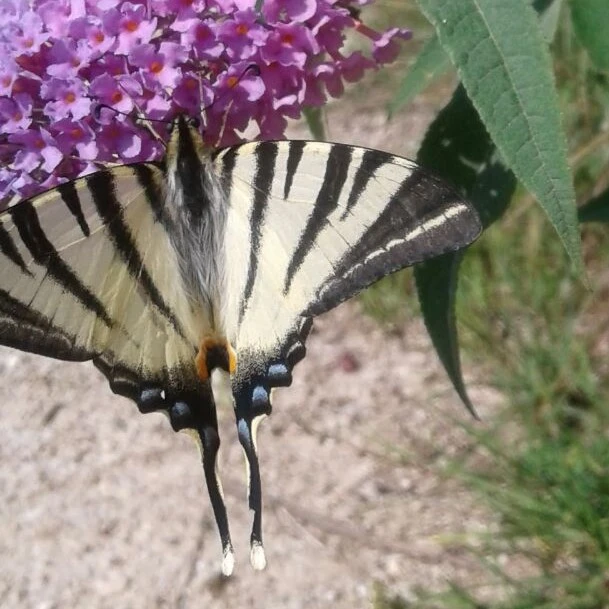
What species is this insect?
Iphiclides podalirius
